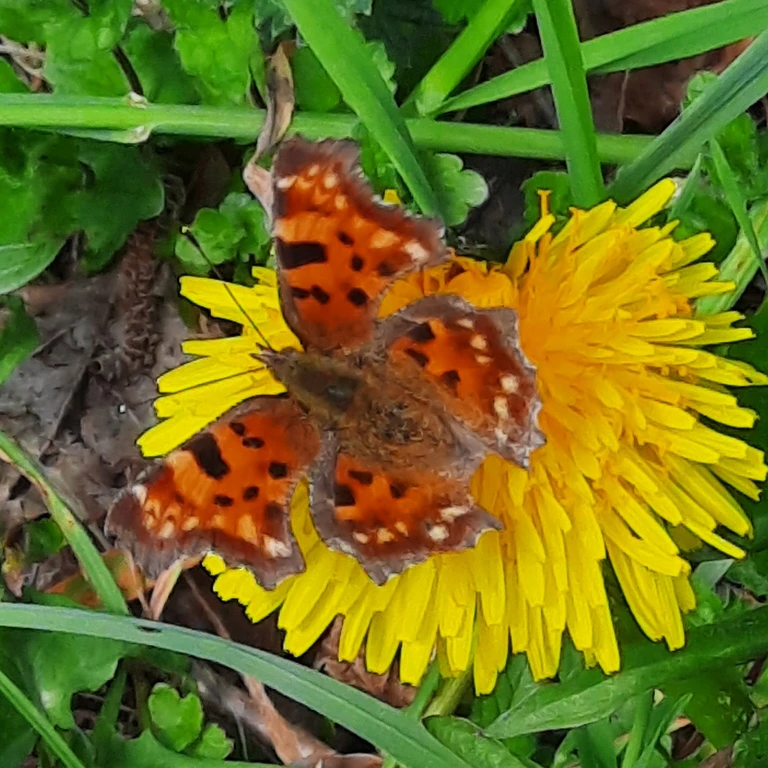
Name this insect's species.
Polygonia c-album
